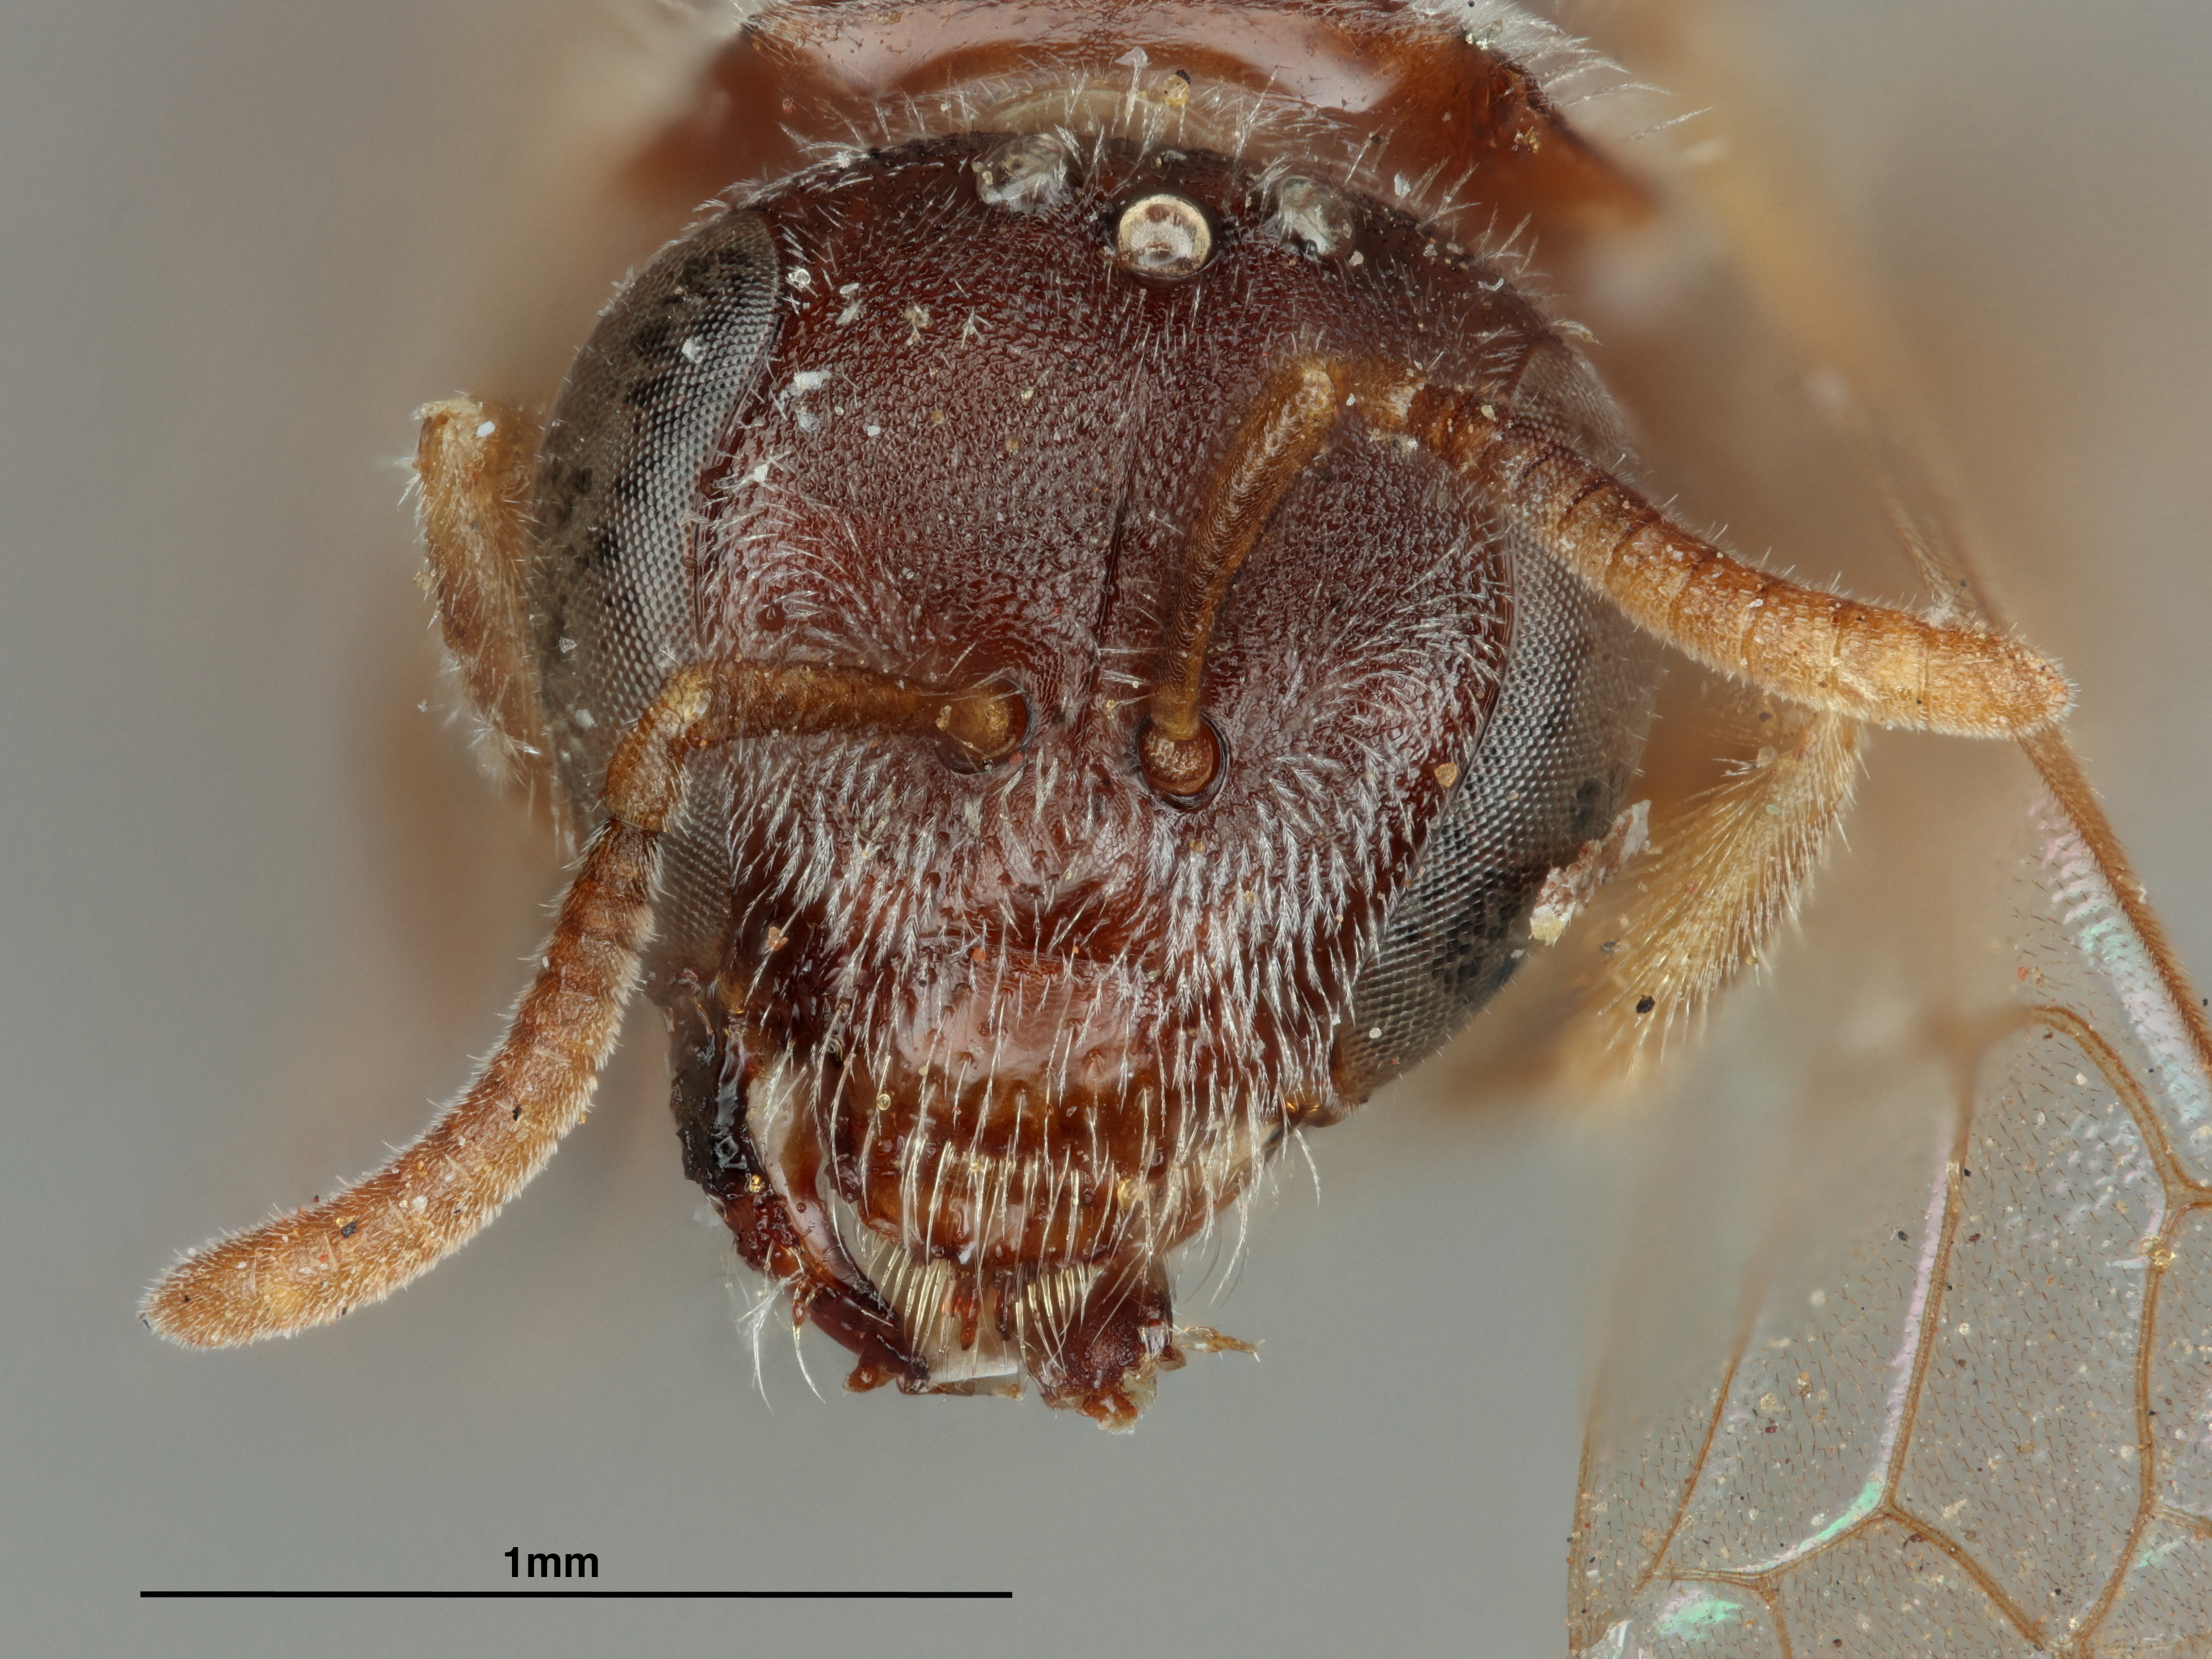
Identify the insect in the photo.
Halictus melanurus
